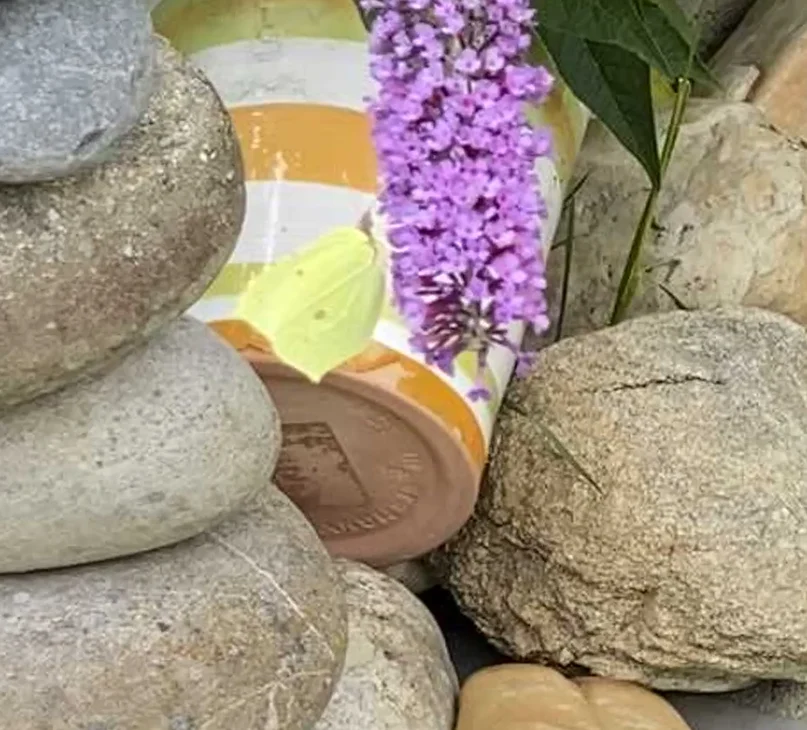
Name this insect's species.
Gonepteryx rhamni
